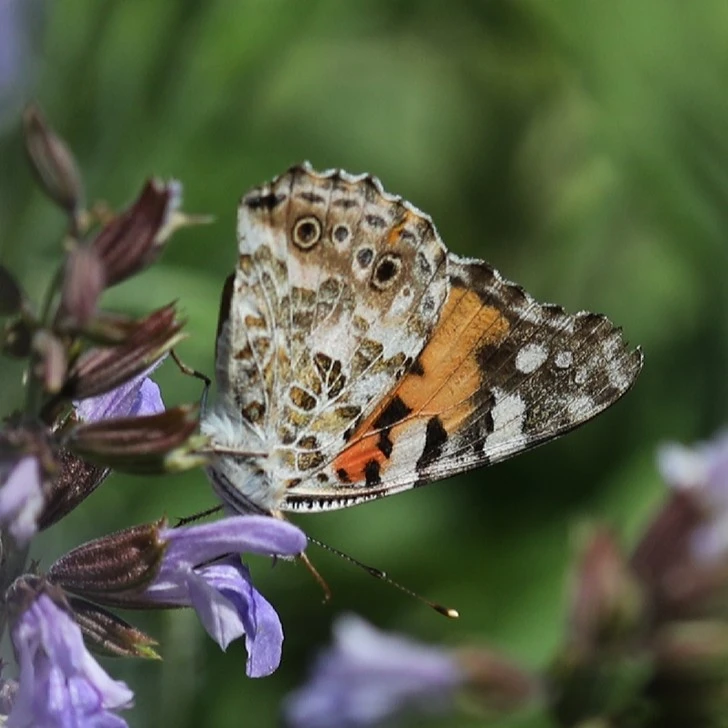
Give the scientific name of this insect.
Vanessa cardui
